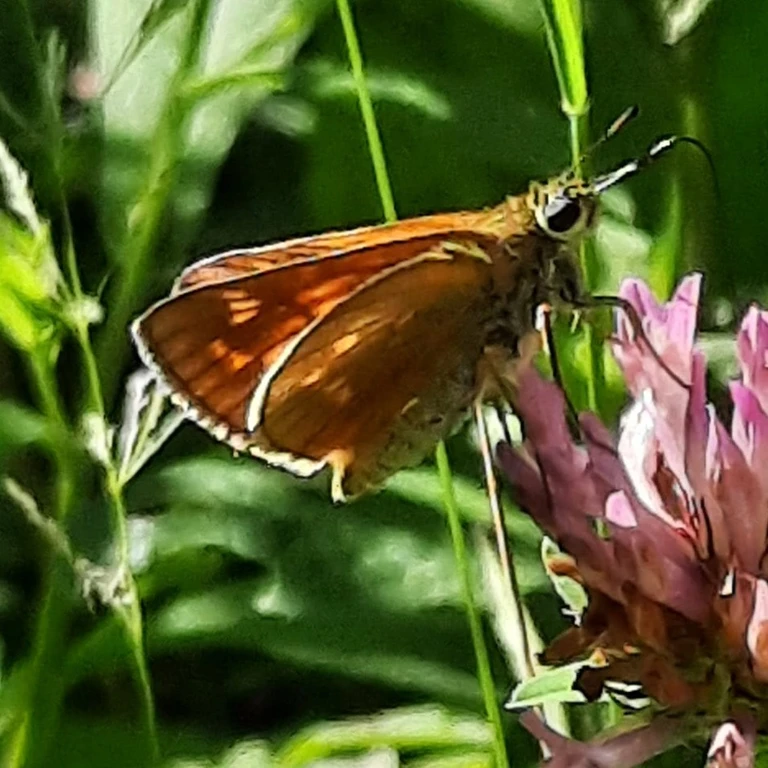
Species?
Ochlodes sylvanus (also Ochlodes venata)
